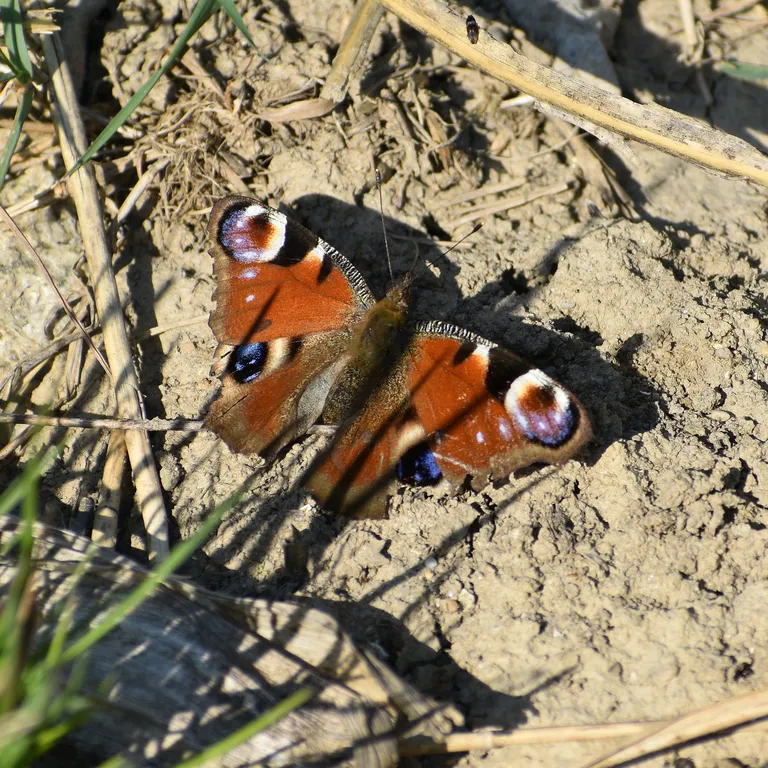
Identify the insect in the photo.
Aglais io
